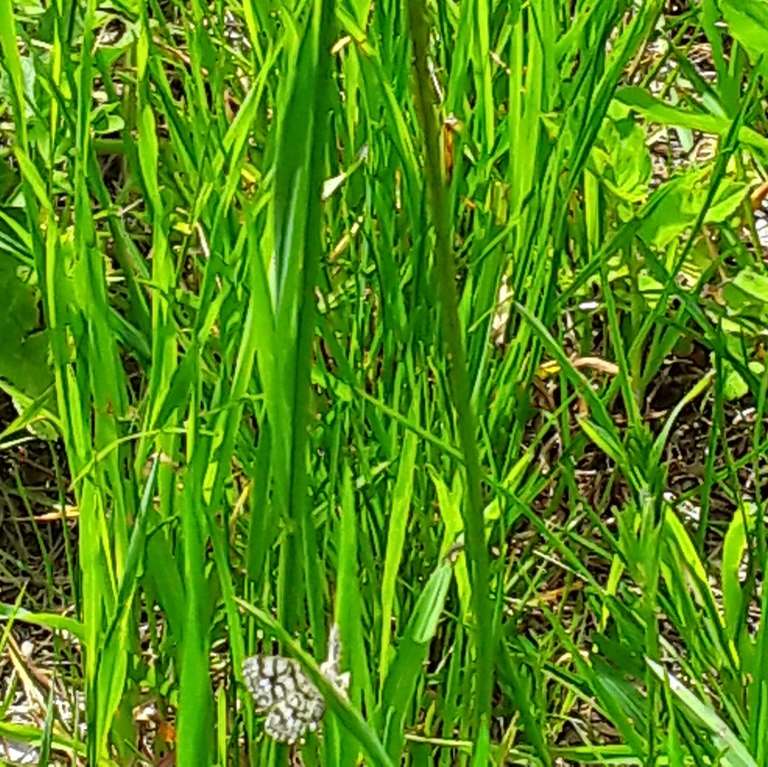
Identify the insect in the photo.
Chiasmia clathrata
